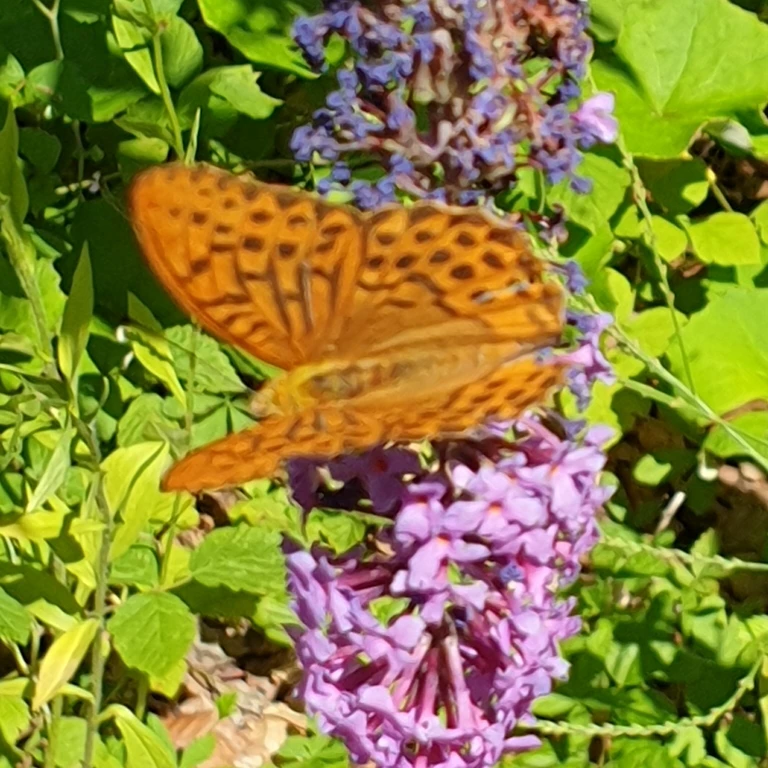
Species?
Argynnis paphia
